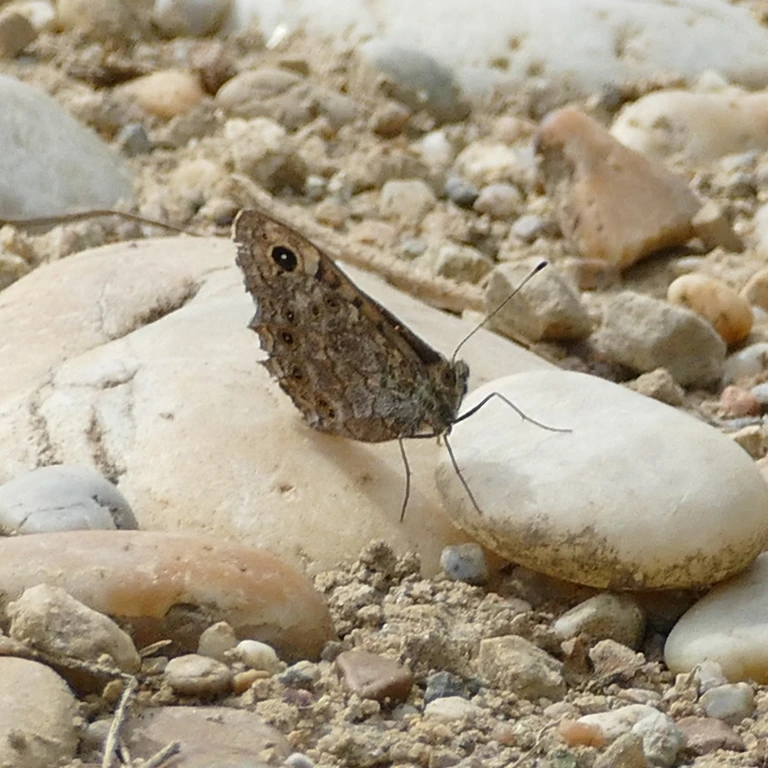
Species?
Lasiommata megera (also Pararge megera)
